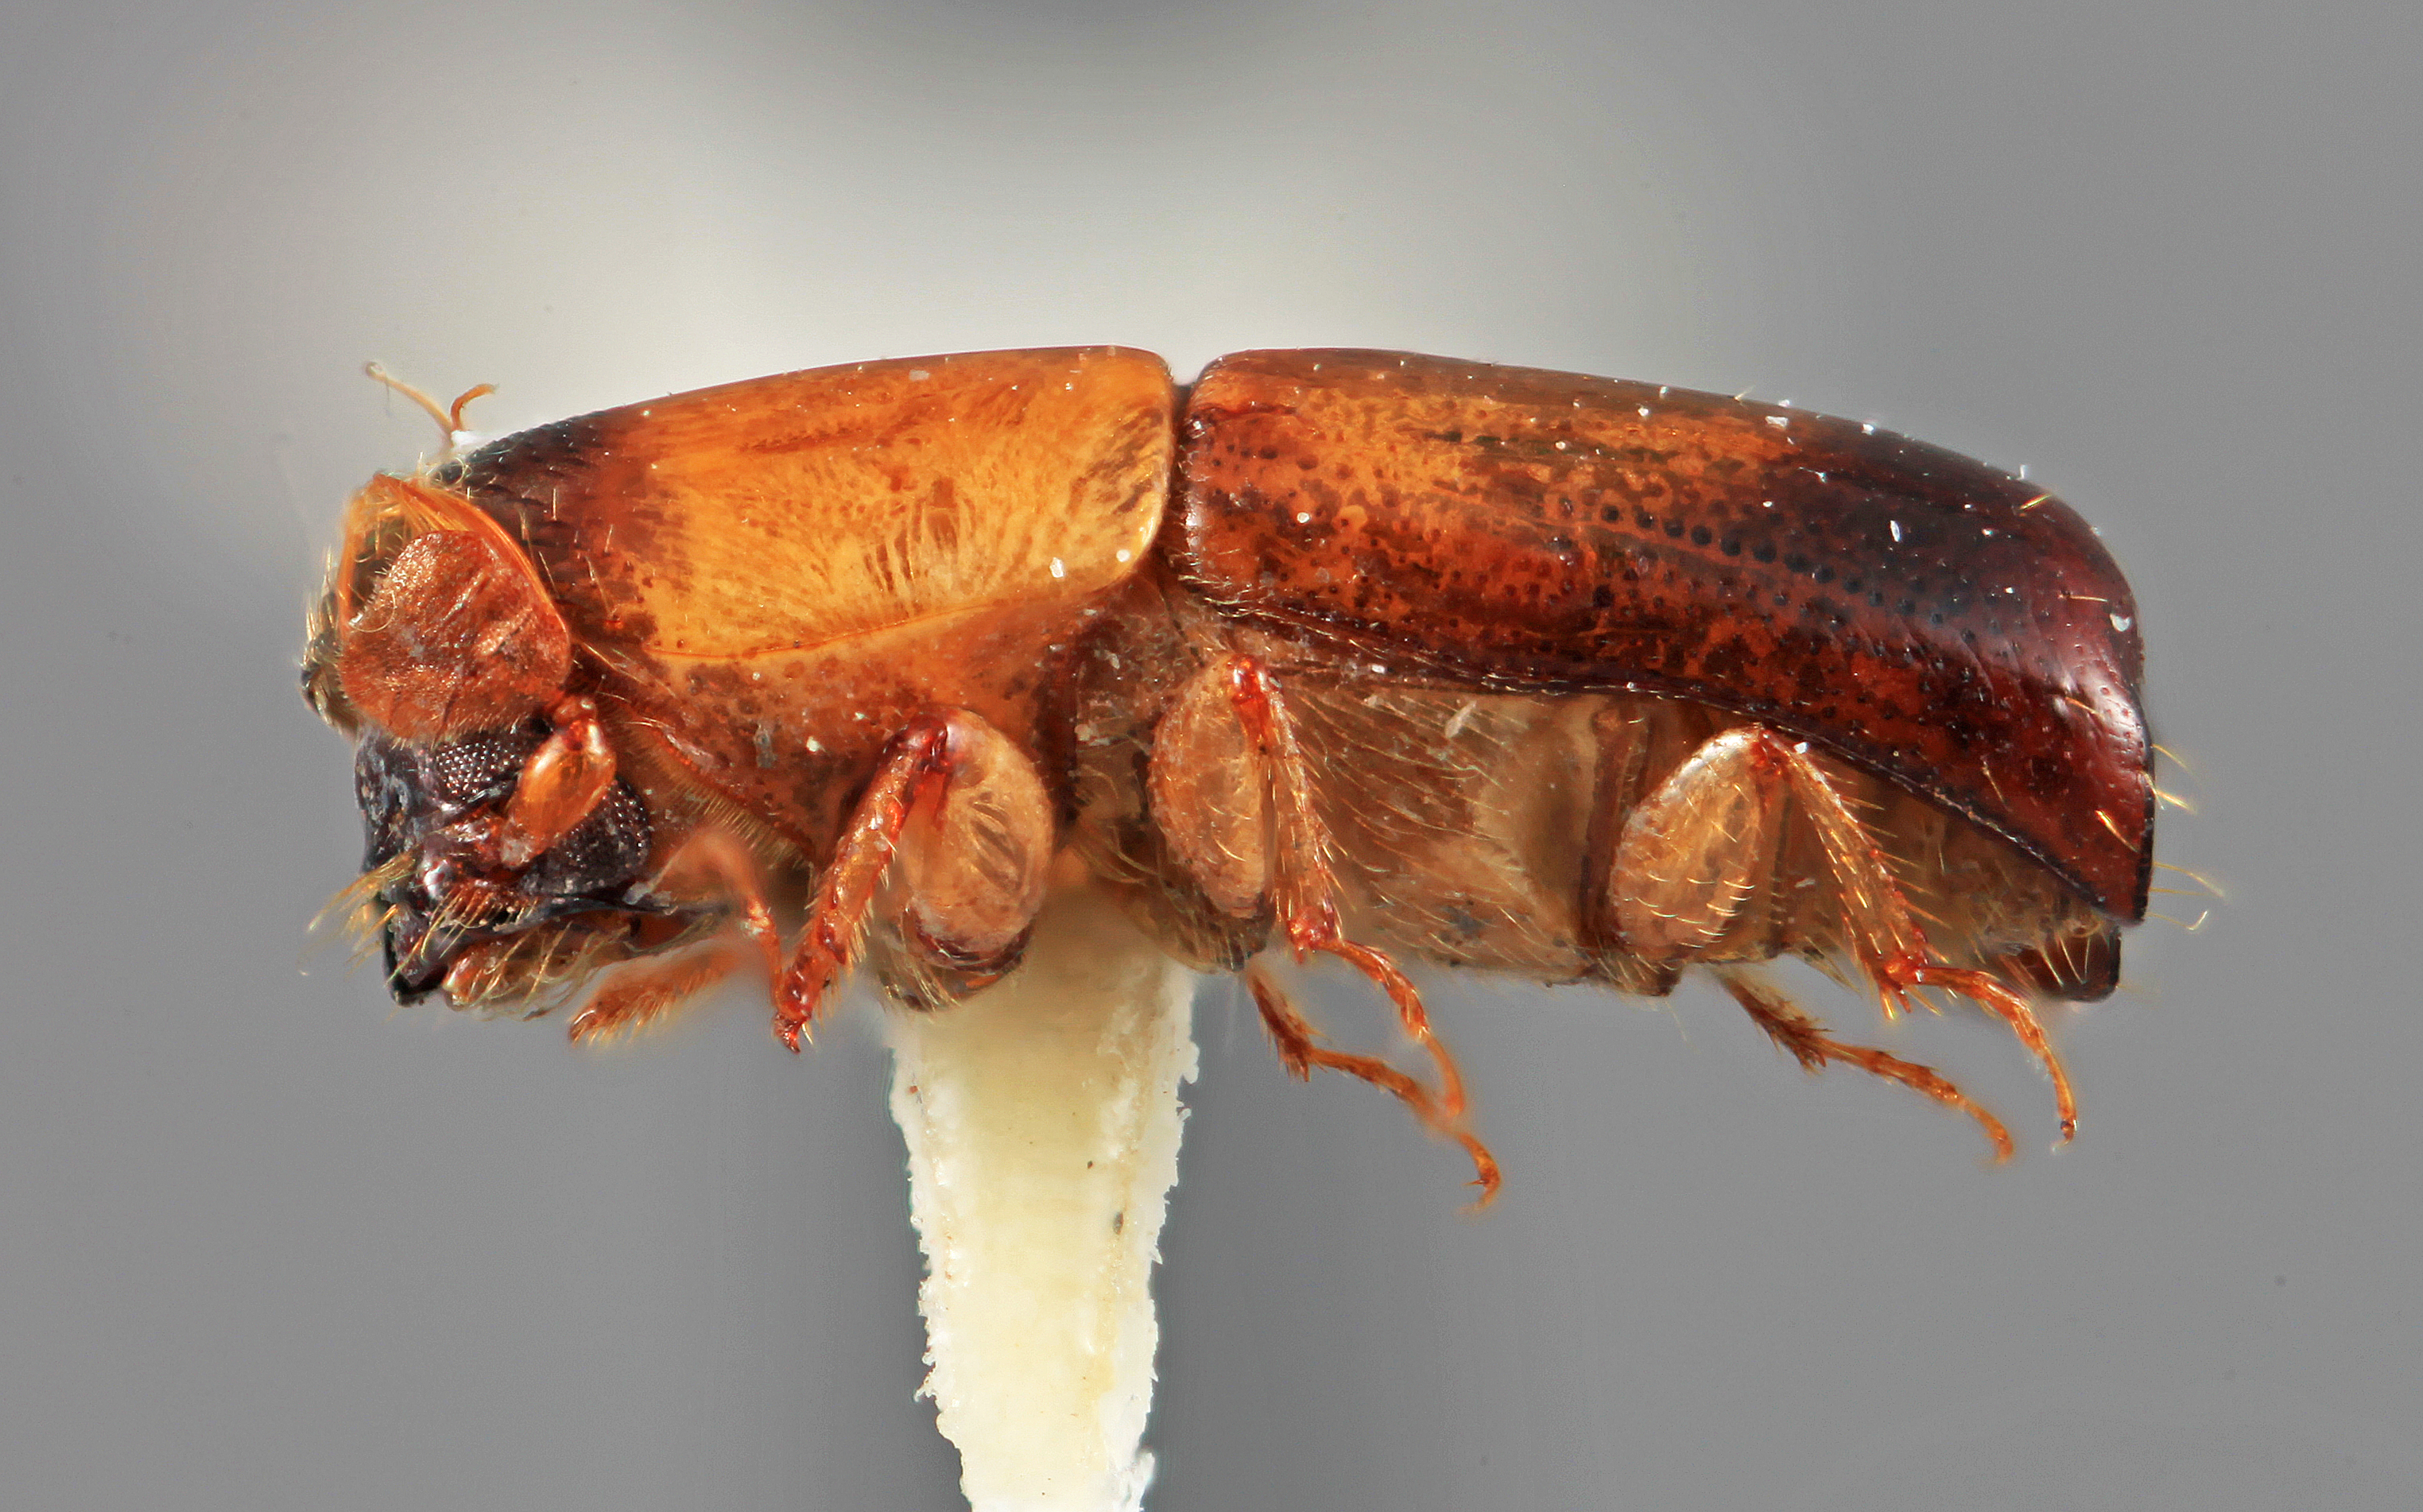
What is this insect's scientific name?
Amphicranus fulgidus
